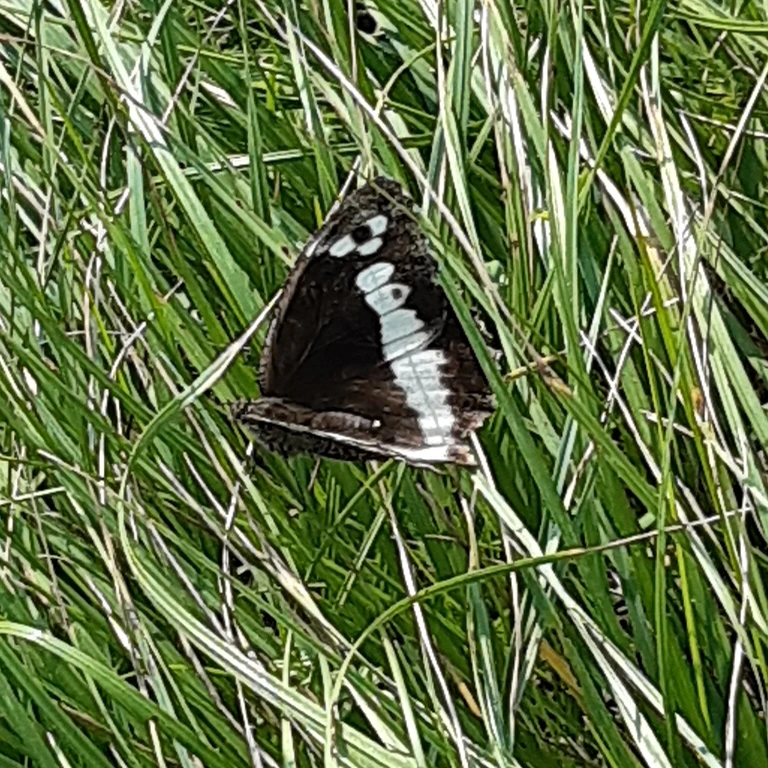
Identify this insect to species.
Brintesia circe
